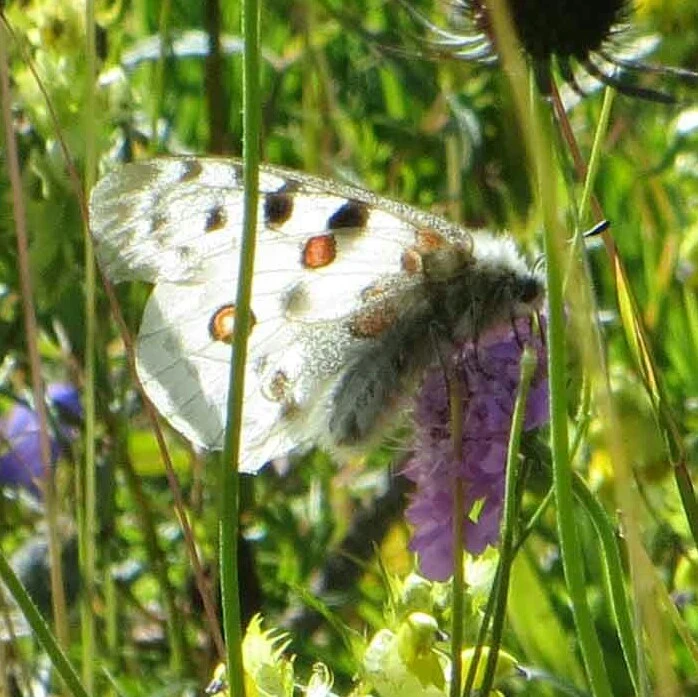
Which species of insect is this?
Parnassius apollo
